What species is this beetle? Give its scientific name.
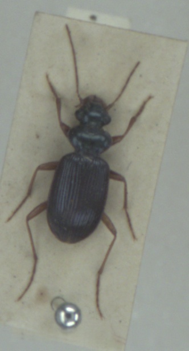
Leistus fulvibarbis
